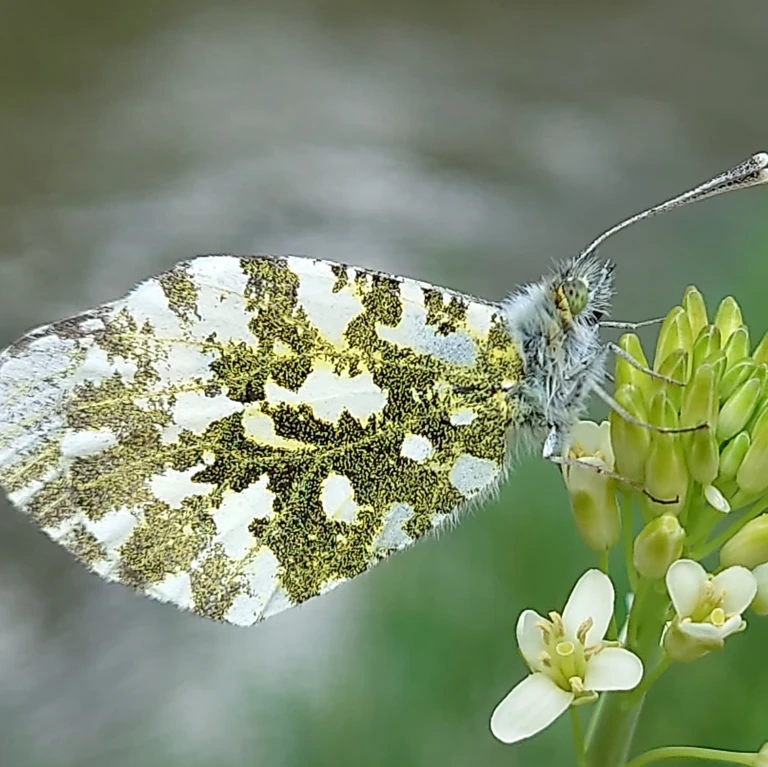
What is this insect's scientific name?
Anthocharis cardamines
